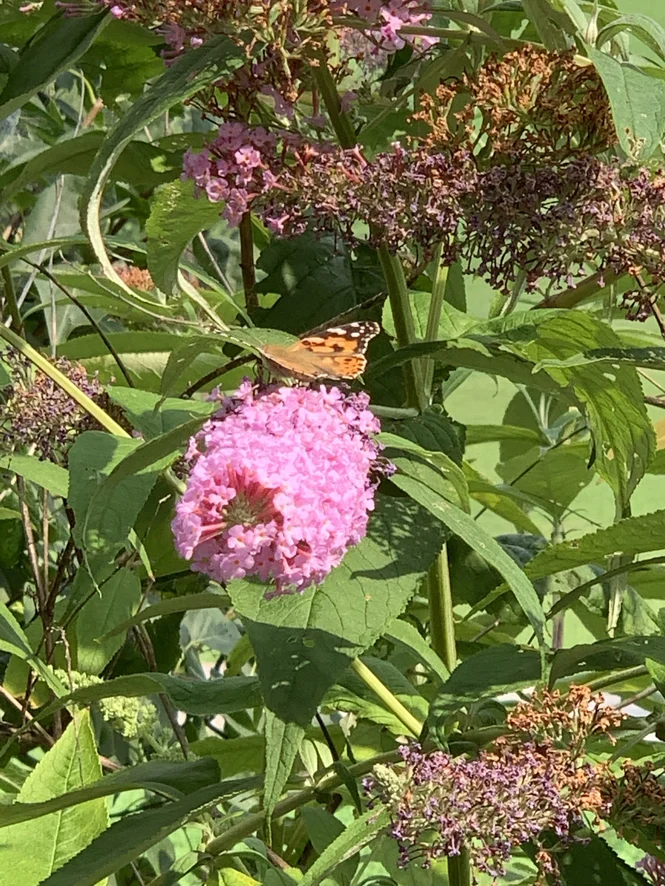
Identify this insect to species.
Vanessa cardui
